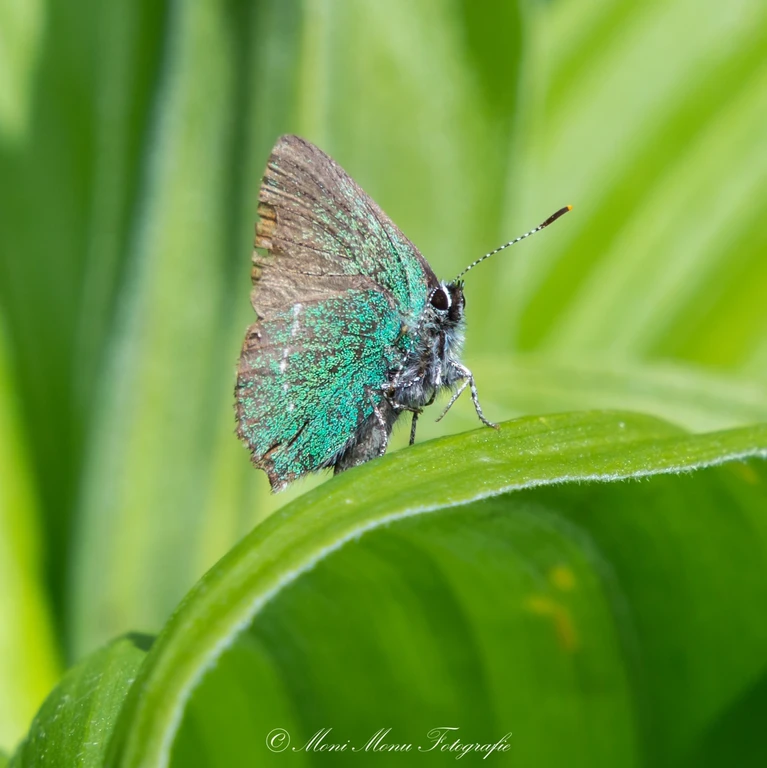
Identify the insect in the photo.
Callophrys rubi
